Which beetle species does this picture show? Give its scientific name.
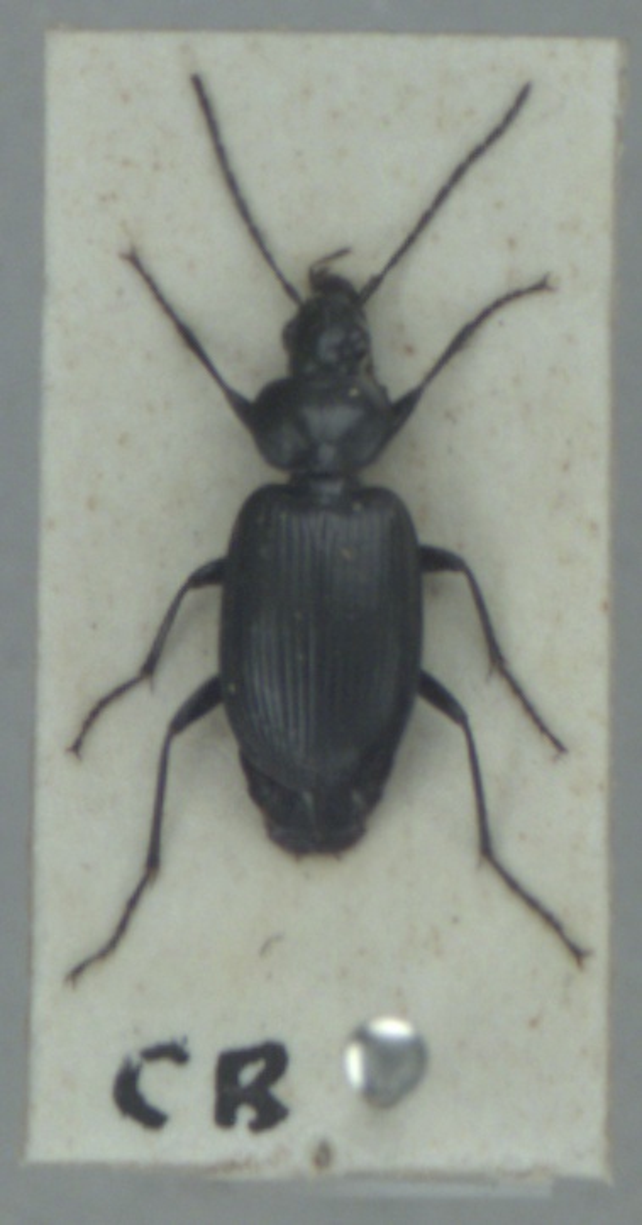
Agonum emarginatum
